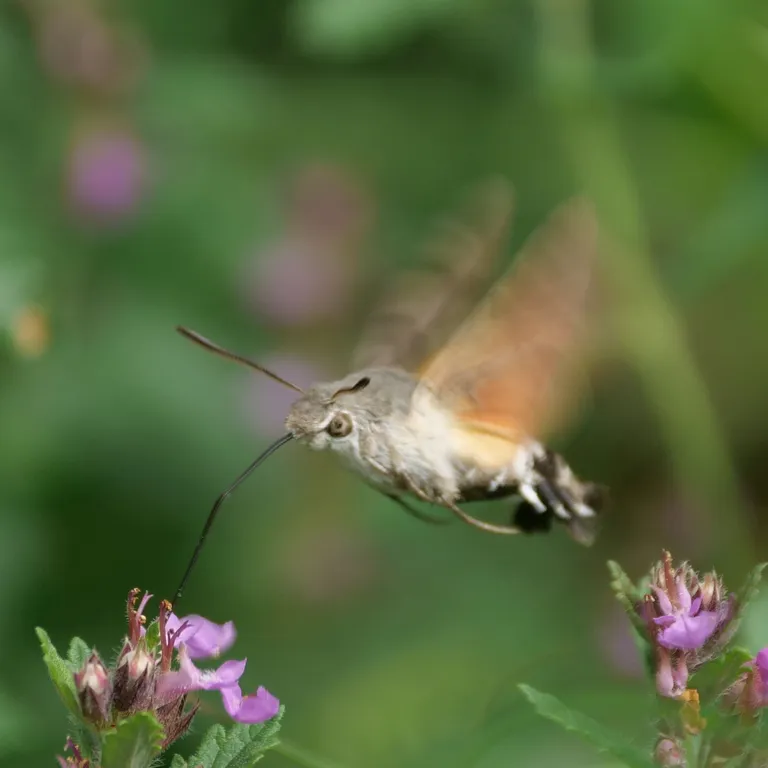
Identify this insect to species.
Macroglossum stellatarum
